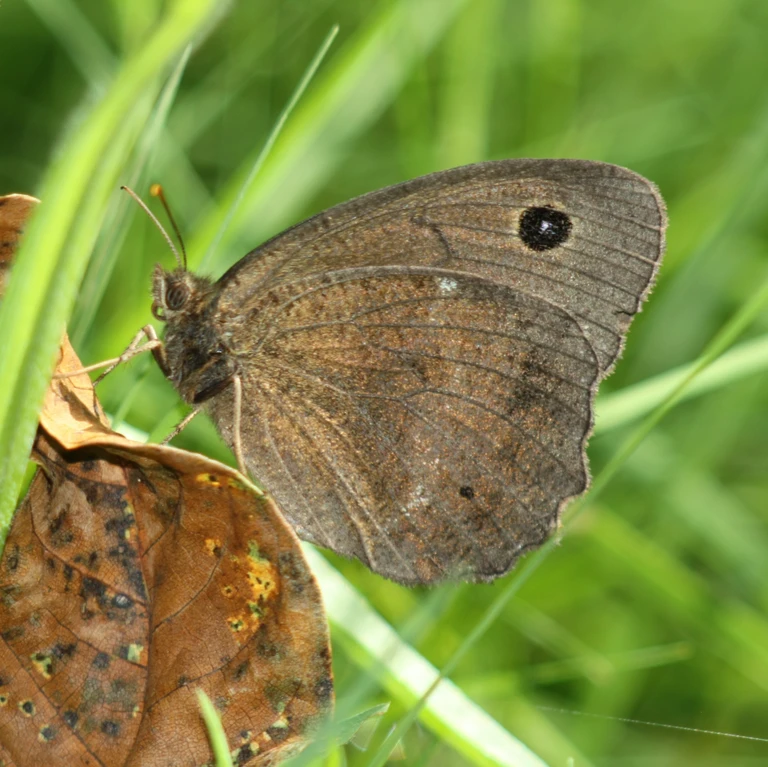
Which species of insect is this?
Minois dryas
